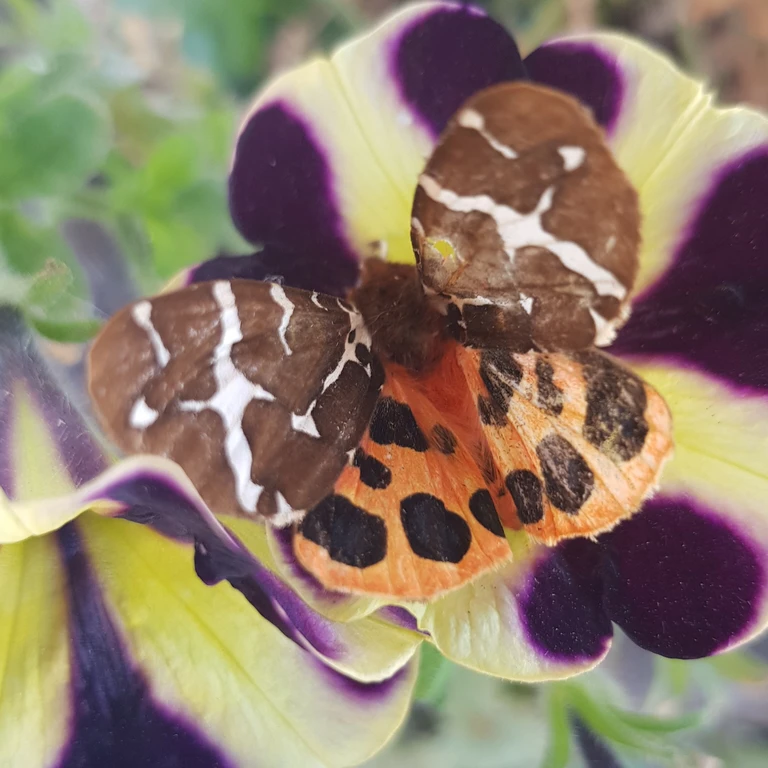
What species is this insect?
Arctia caja
